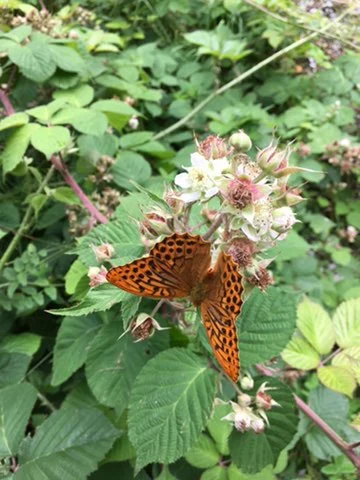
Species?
Argynnis paphia
